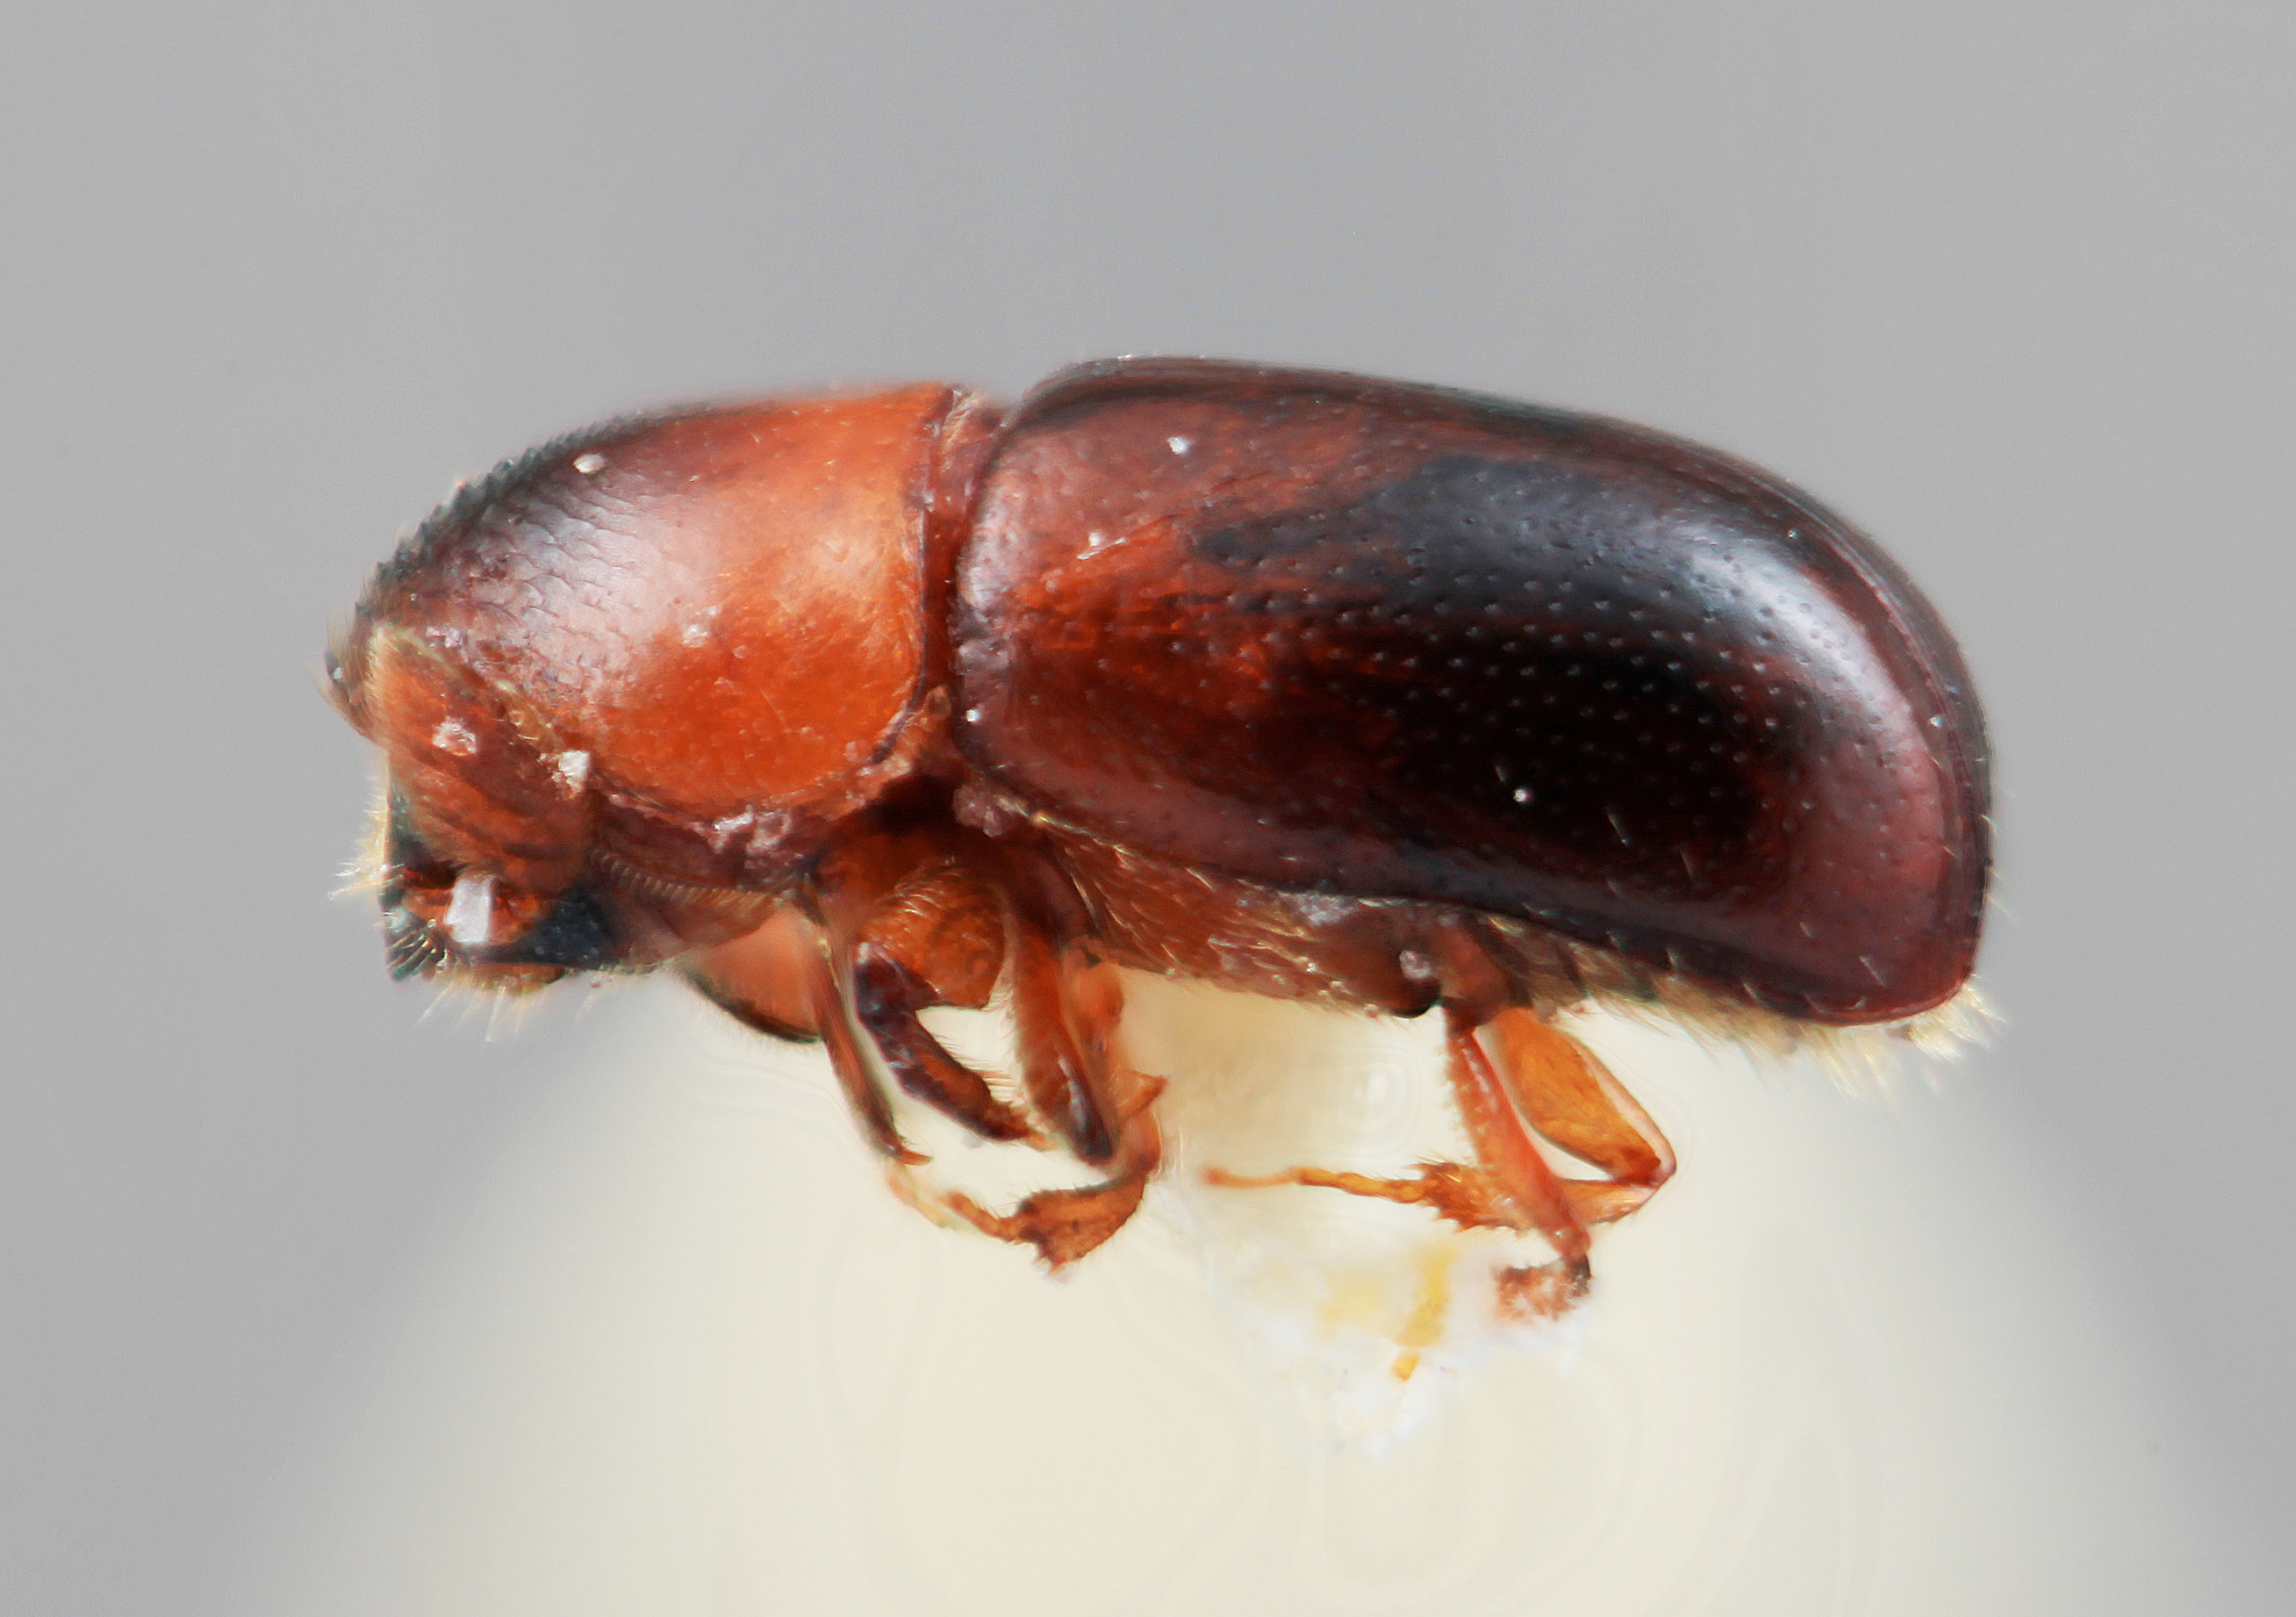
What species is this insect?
Corthylus micans
